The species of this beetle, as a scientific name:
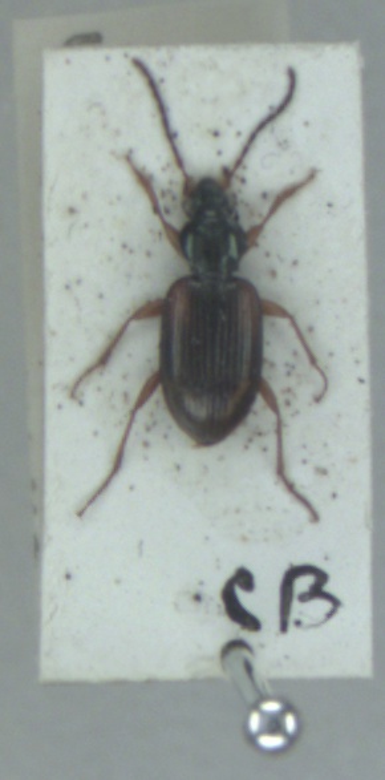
Bembidion tetracolum
